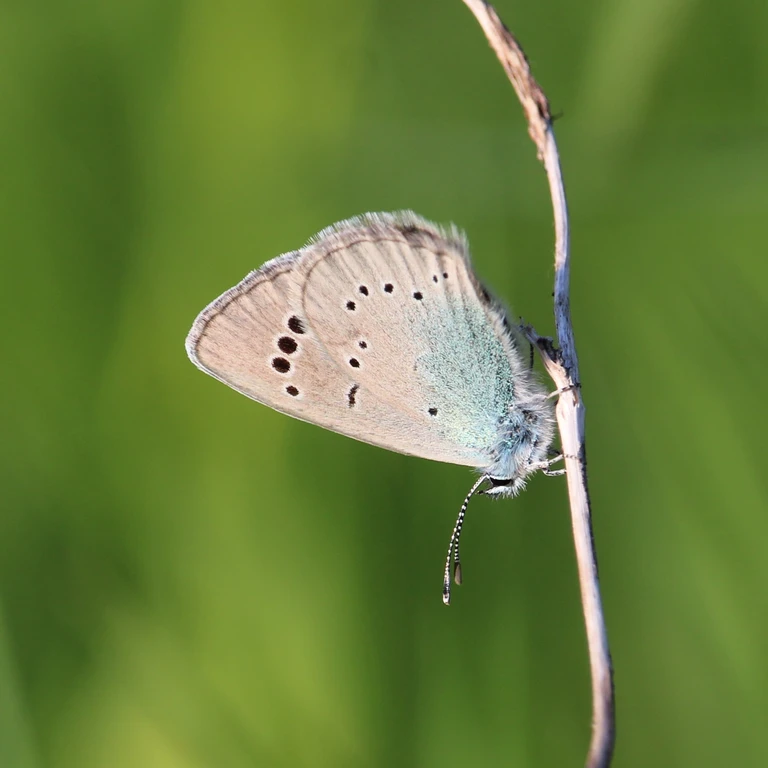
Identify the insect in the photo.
Glaucopsyche alexis
